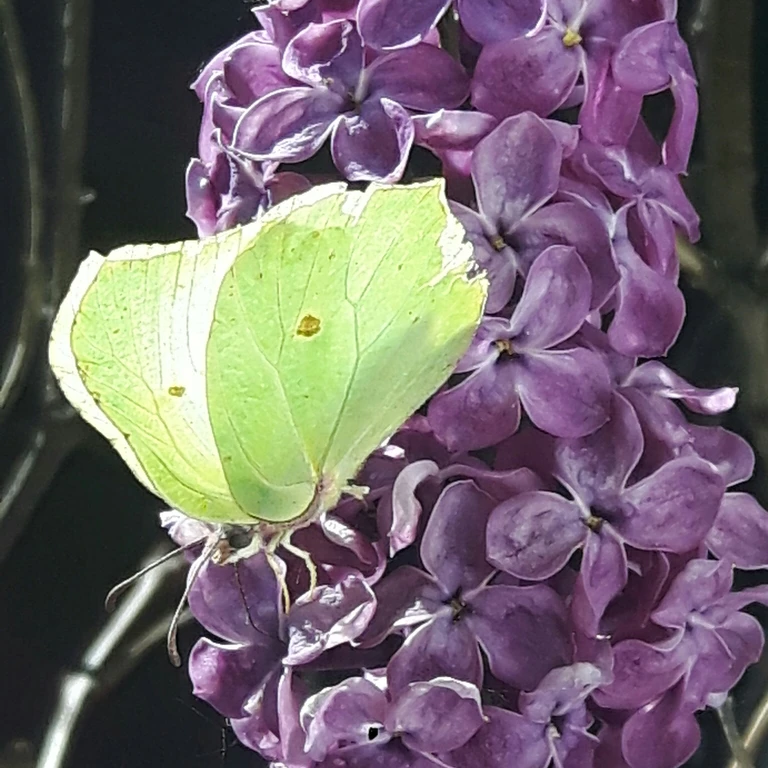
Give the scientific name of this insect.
Gonepteryx rhamni
